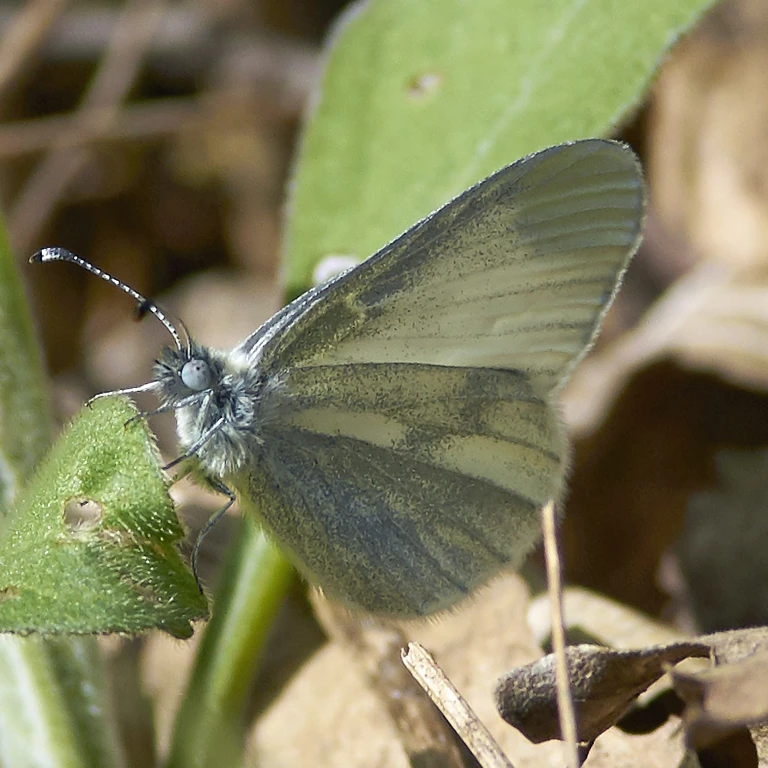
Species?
Leptidea sinapis/juvernica
